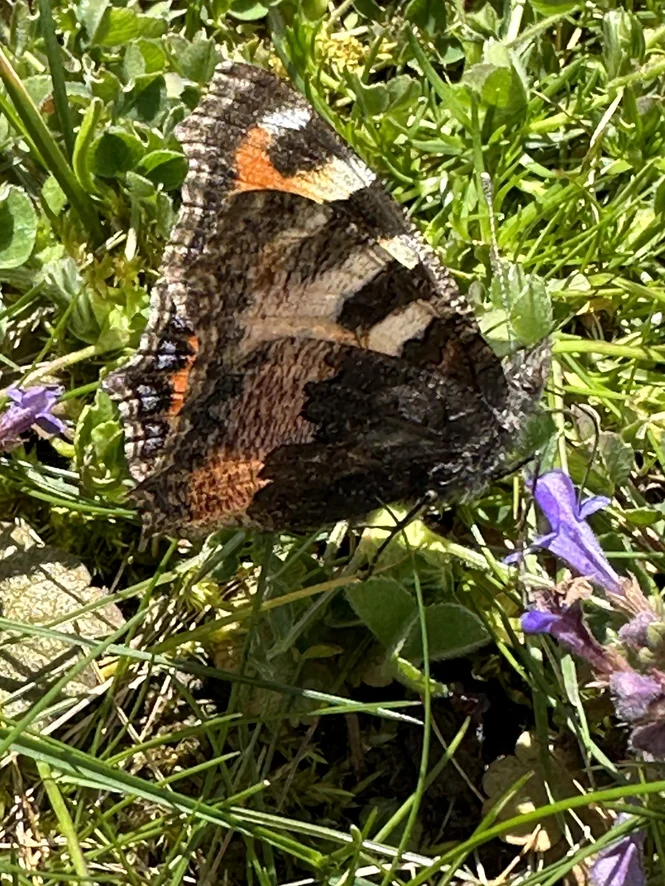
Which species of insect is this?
Aglais urticae
